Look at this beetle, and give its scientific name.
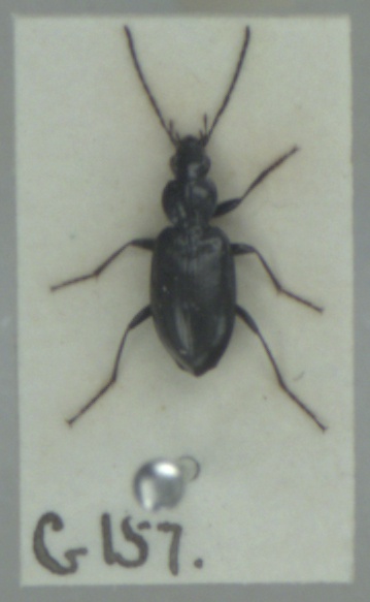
Agonum gracile
